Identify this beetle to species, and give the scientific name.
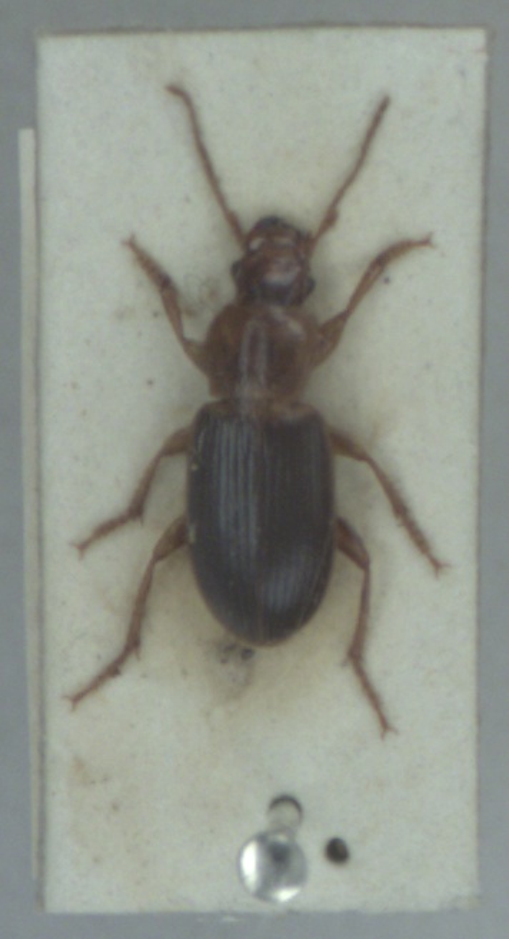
Ophonus rupicola
